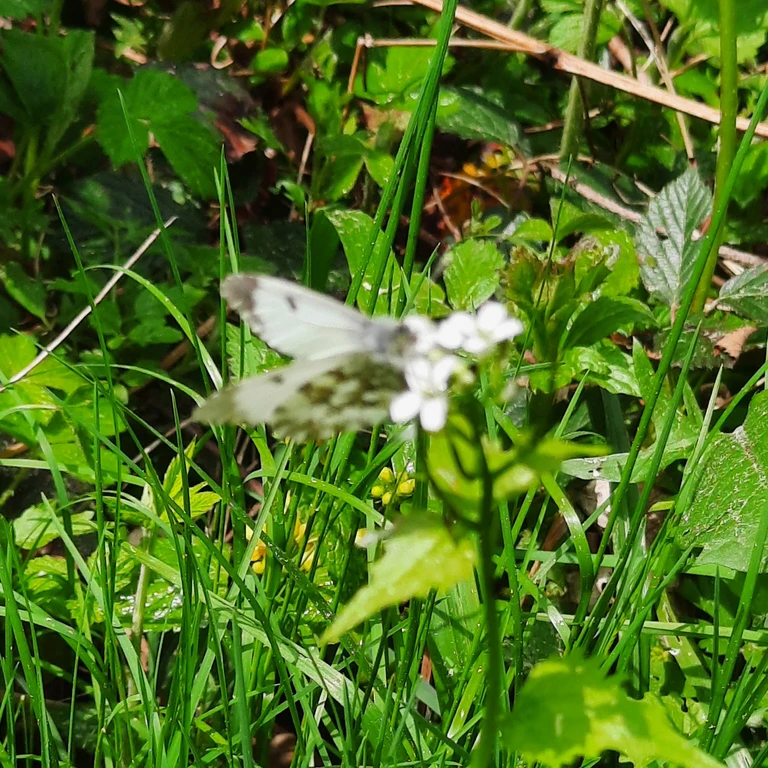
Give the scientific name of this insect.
Anthocharis cardamines
